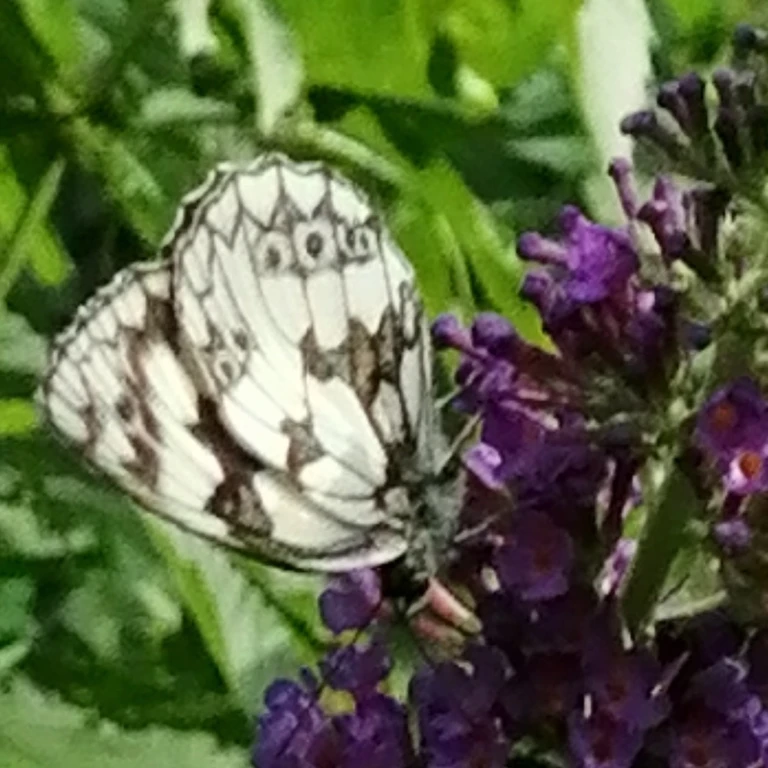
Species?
Melanargia galathea
